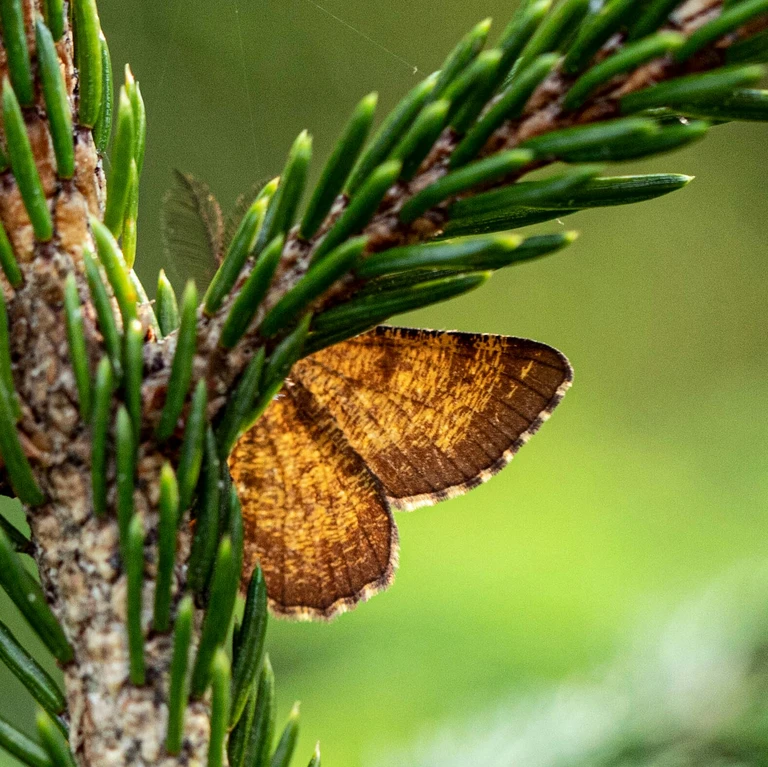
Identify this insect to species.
Ematurga atomaria
